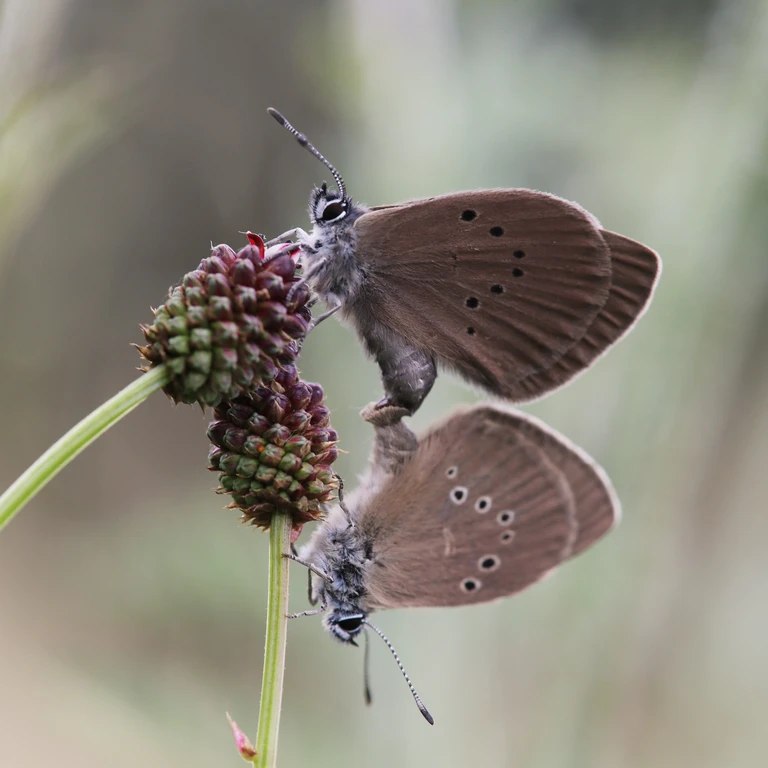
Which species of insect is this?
Phengaris nausithous (also Maculinea nausithous)
